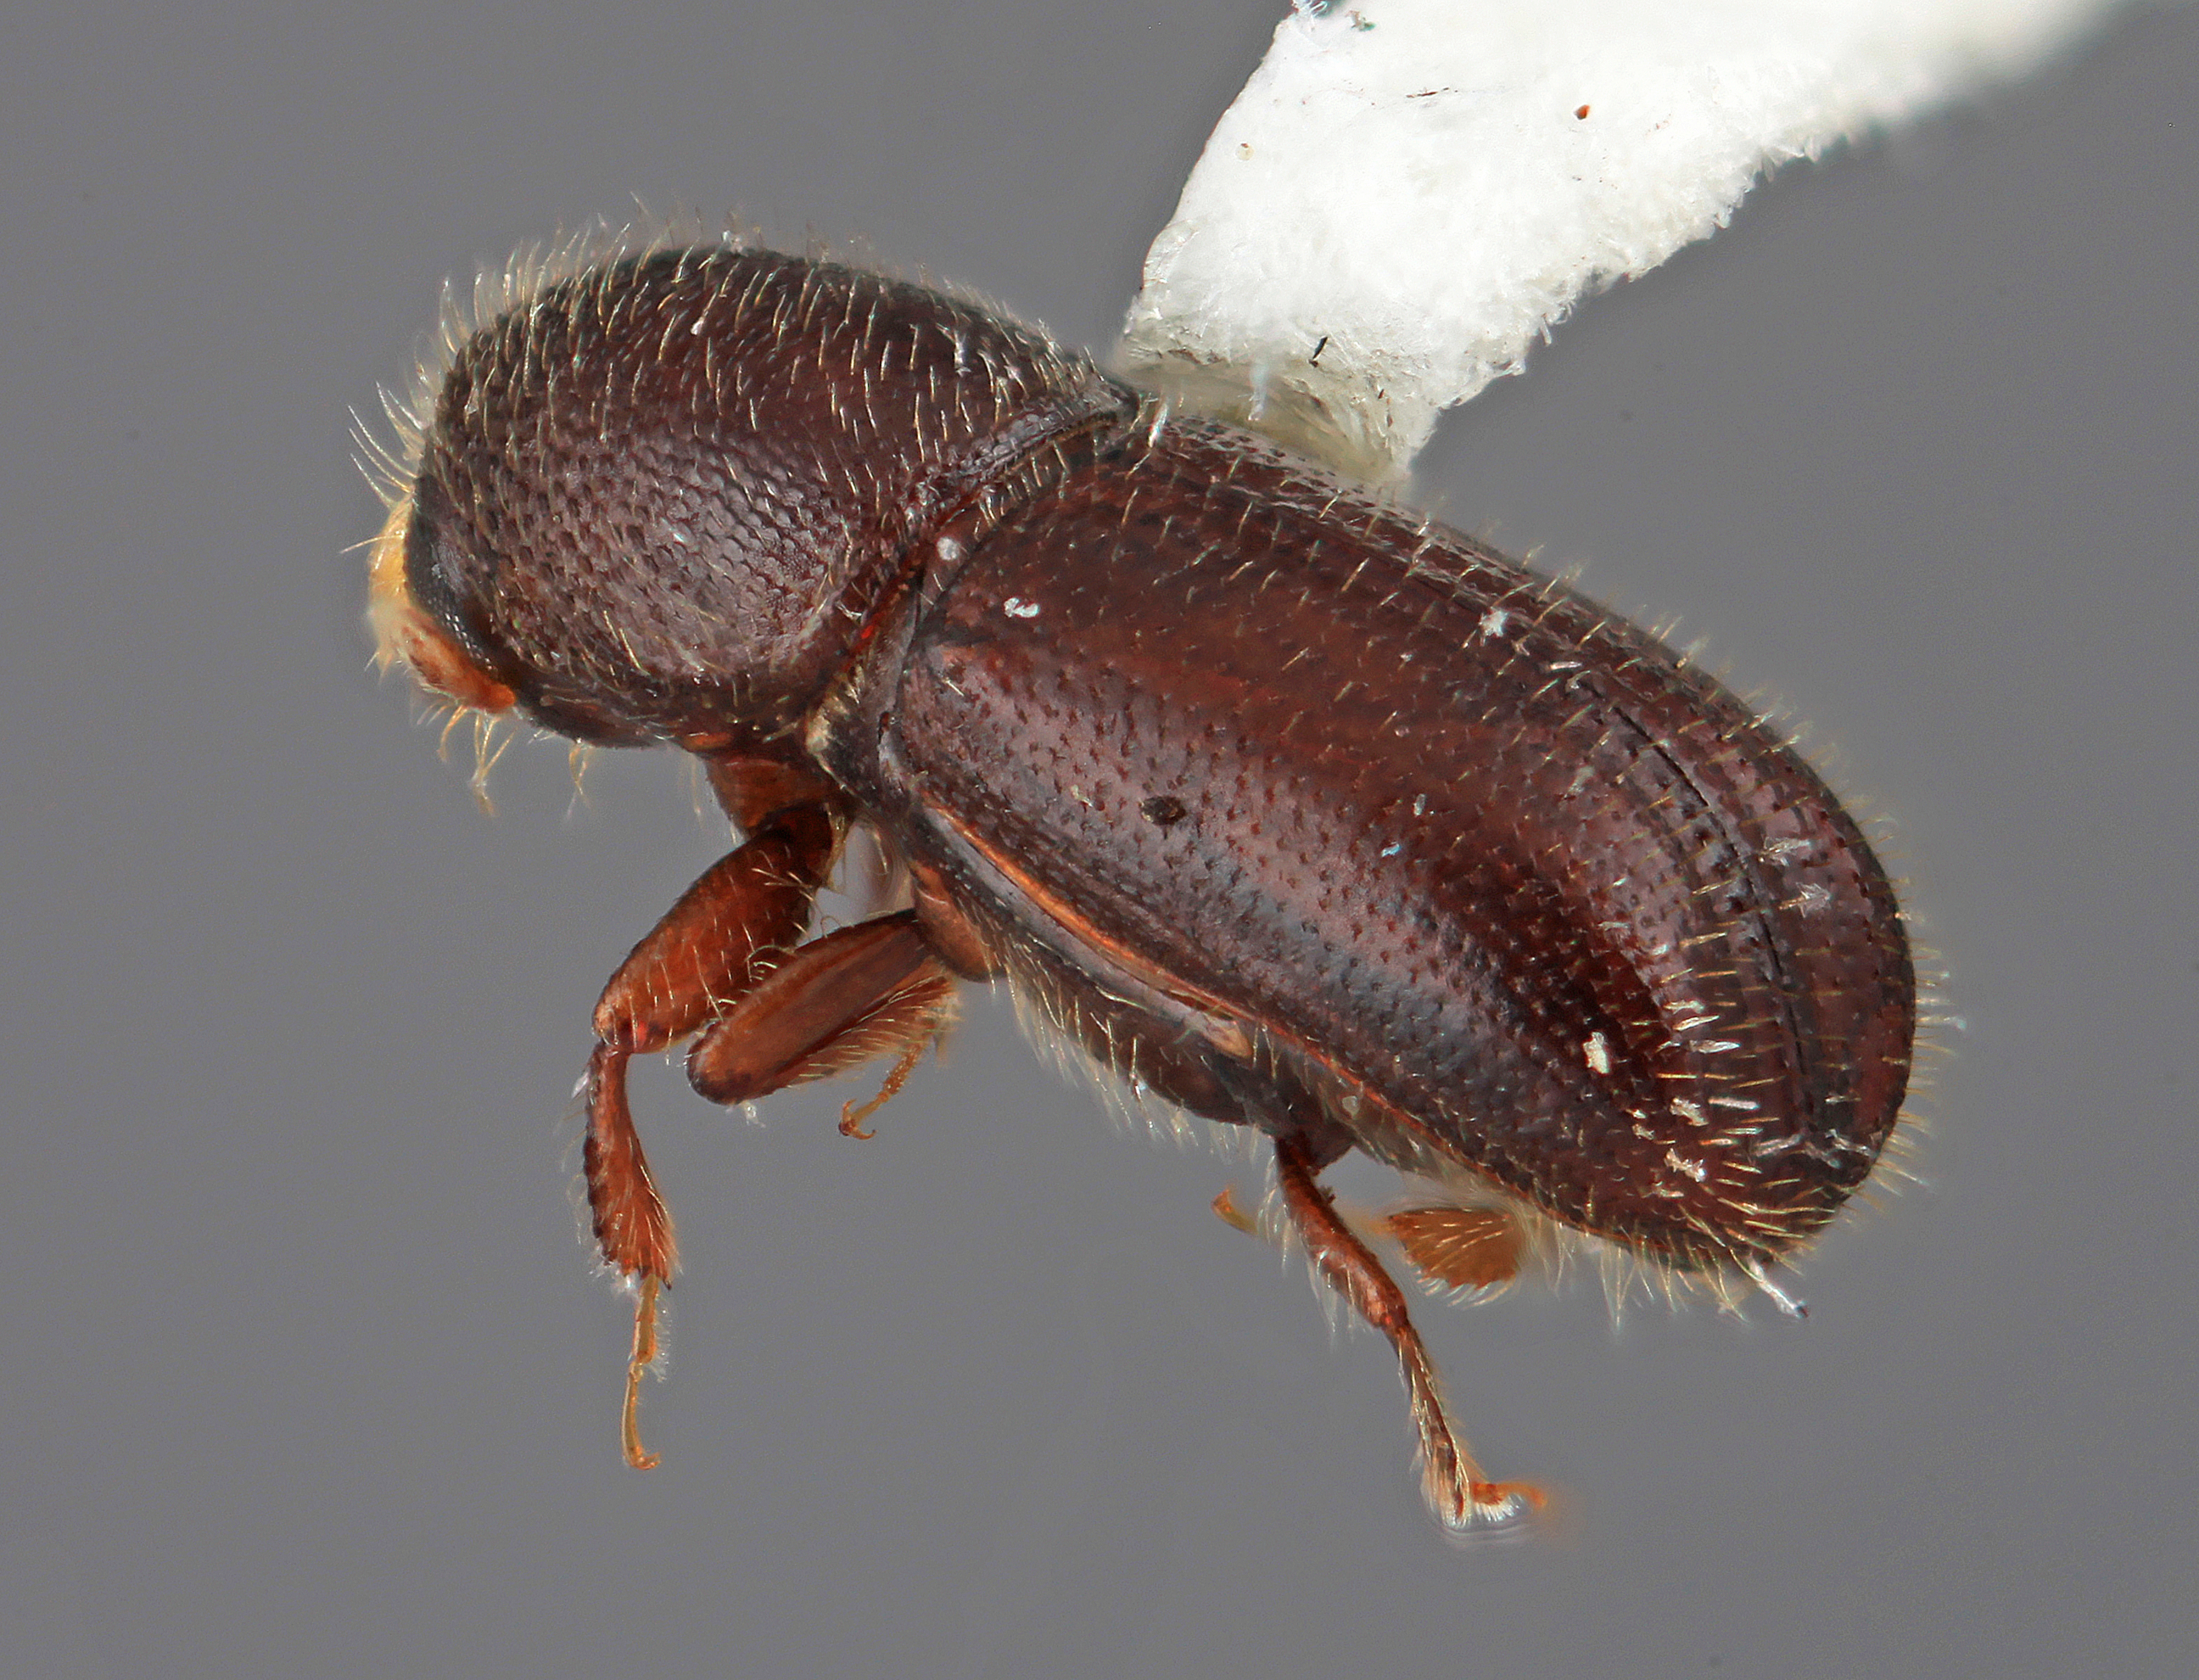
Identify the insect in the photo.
Dendrocranulus auctus
